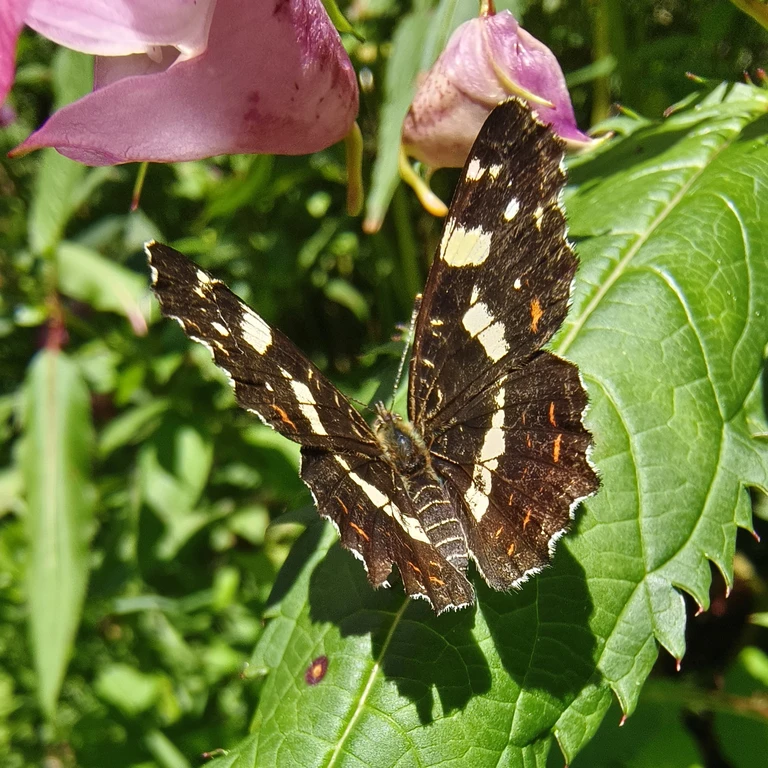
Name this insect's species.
Araschnia levana
